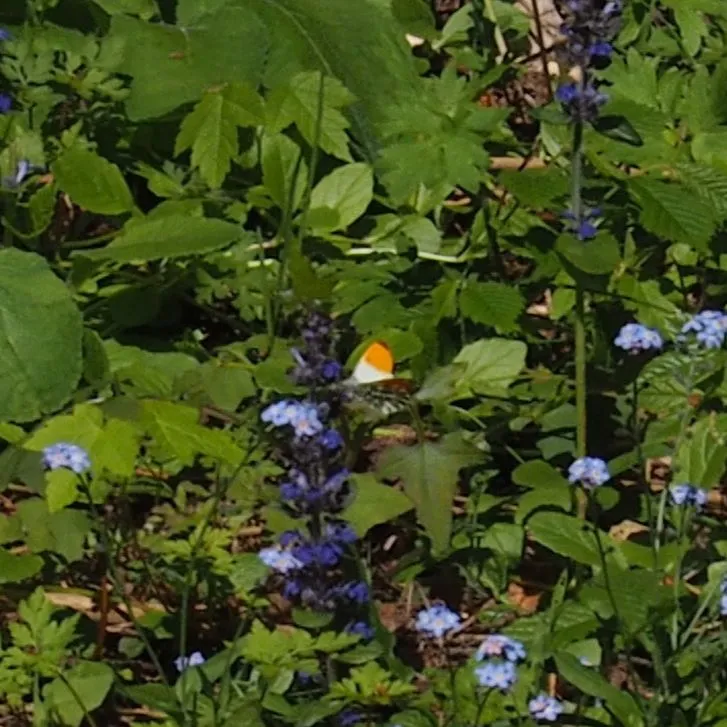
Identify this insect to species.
Anthocharis cardamines
